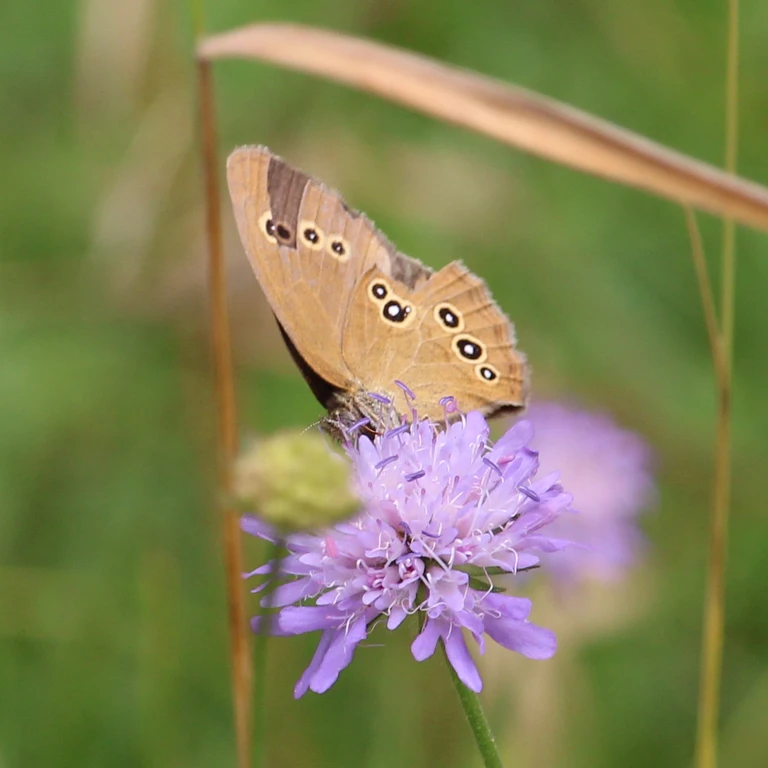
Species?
Aphantopus hyperantus
